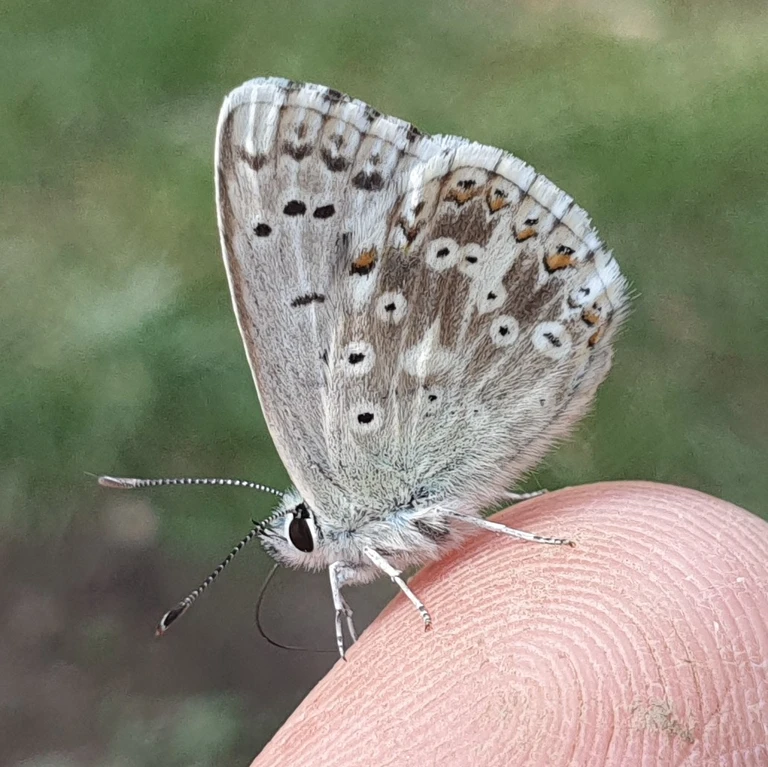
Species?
Lysandra coridon
